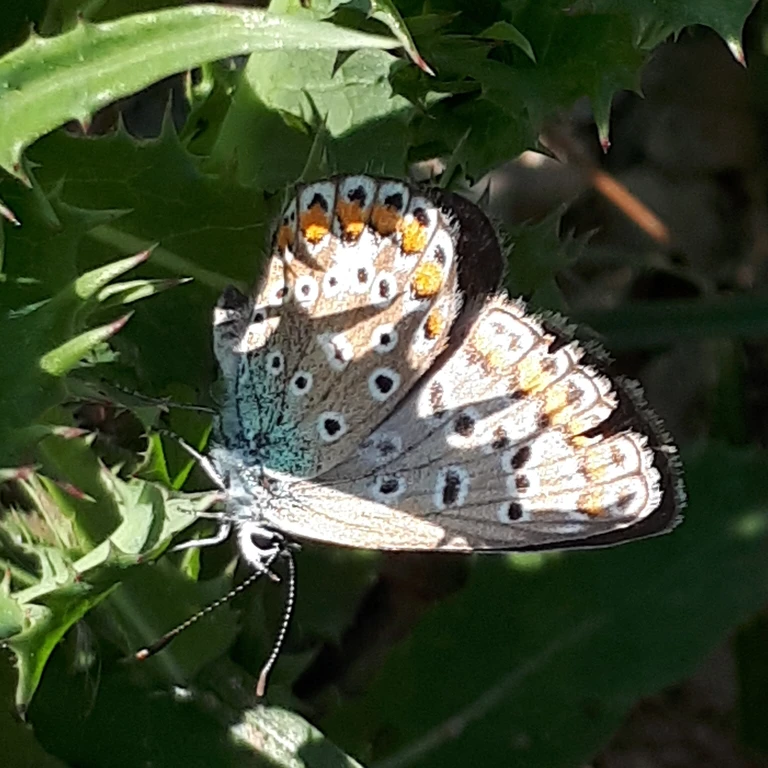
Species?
Polyommatus icarus
